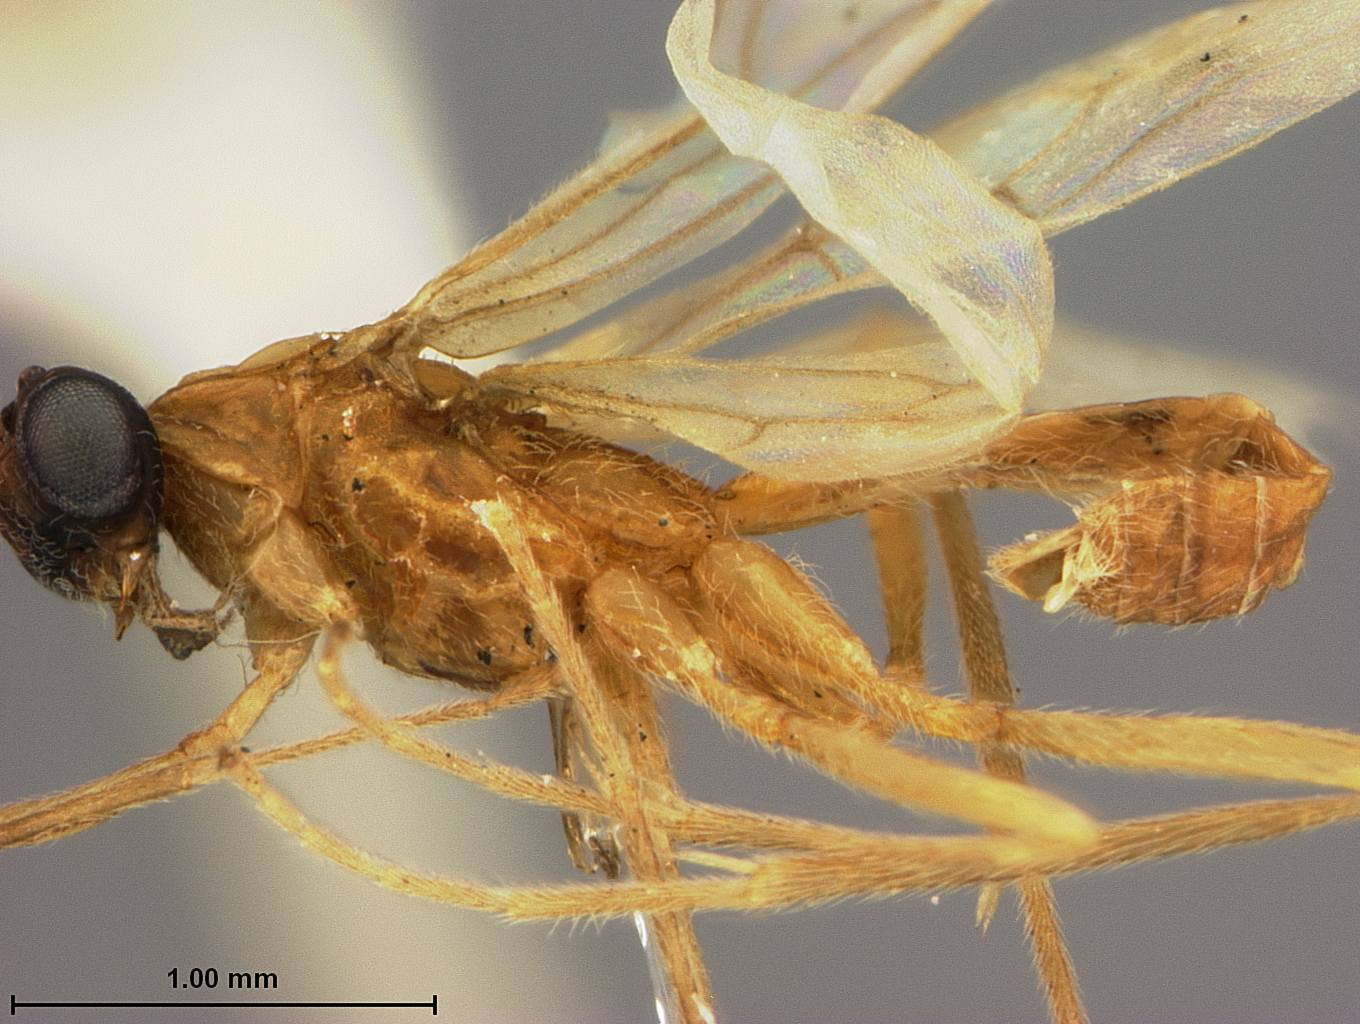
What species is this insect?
Amicoplus crambi
